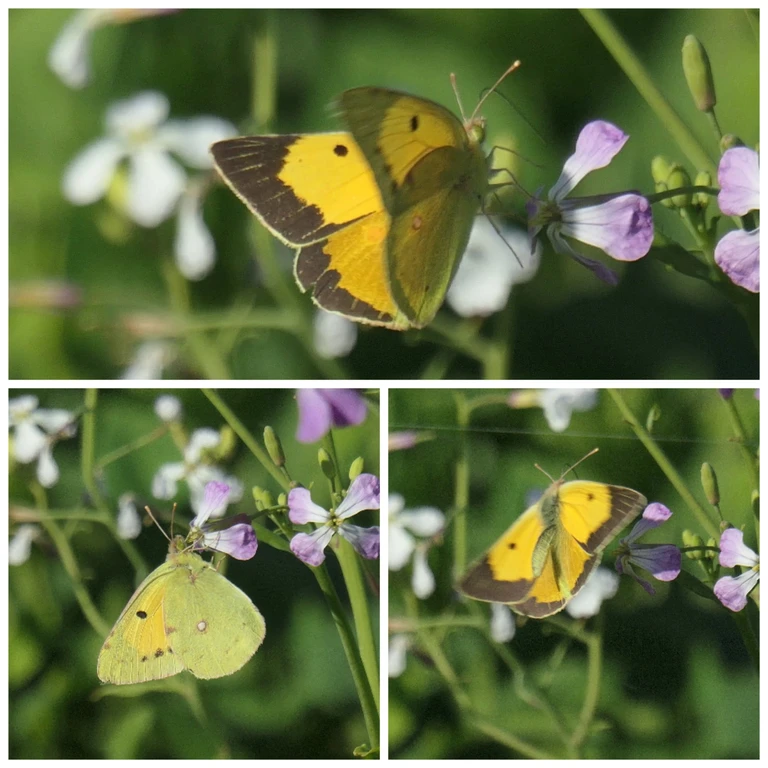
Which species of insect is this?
Colias croceus
